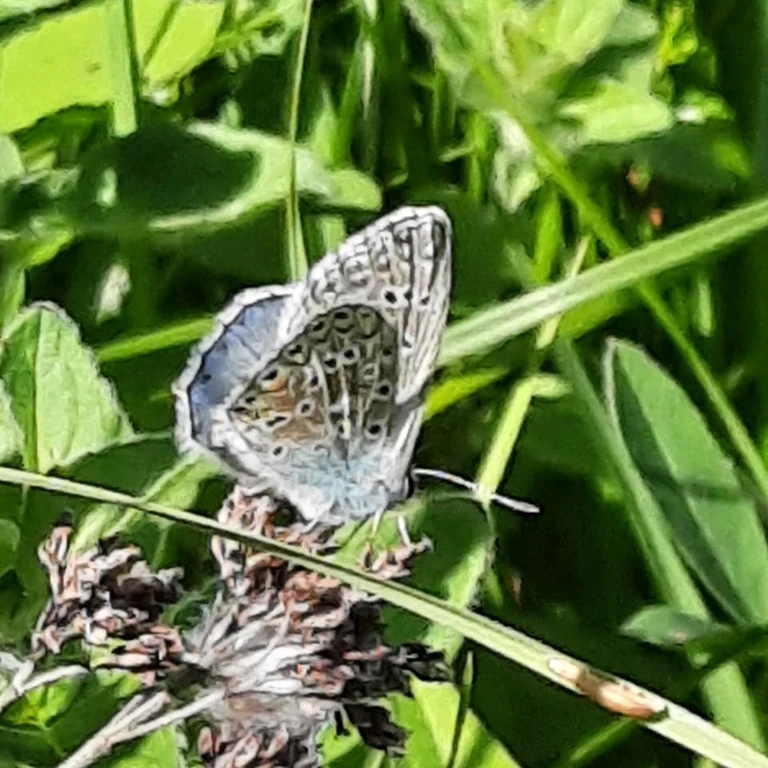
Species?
Lysandra bellargus
